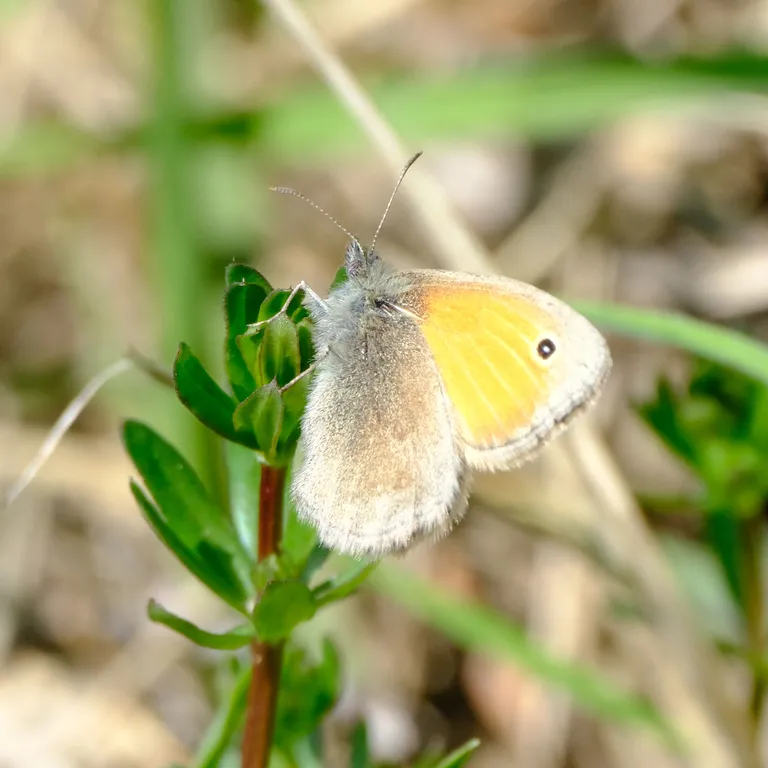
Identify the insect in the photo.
Coenonympha pamphilus
